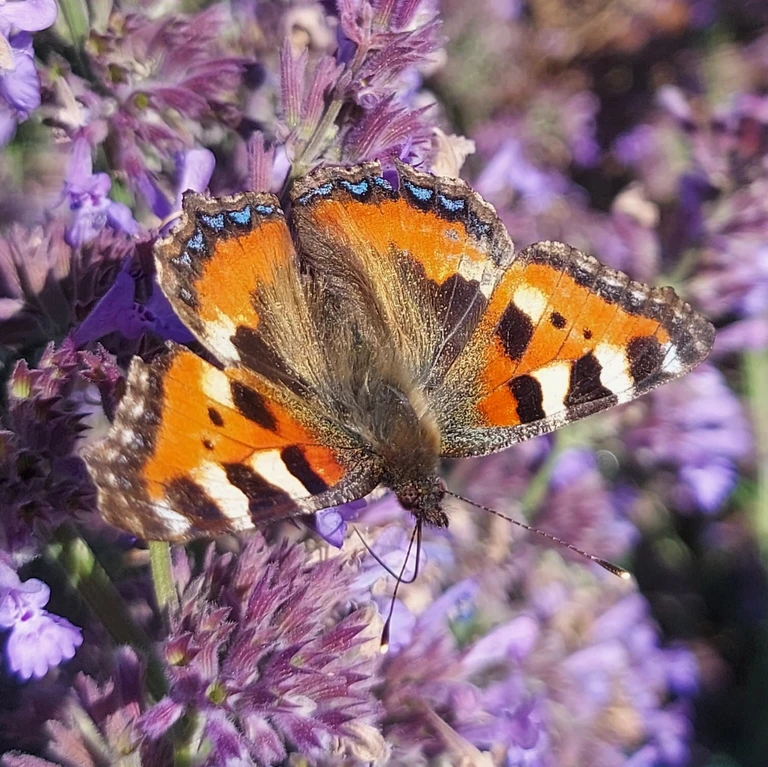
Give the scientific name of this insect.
Aglais urticae
